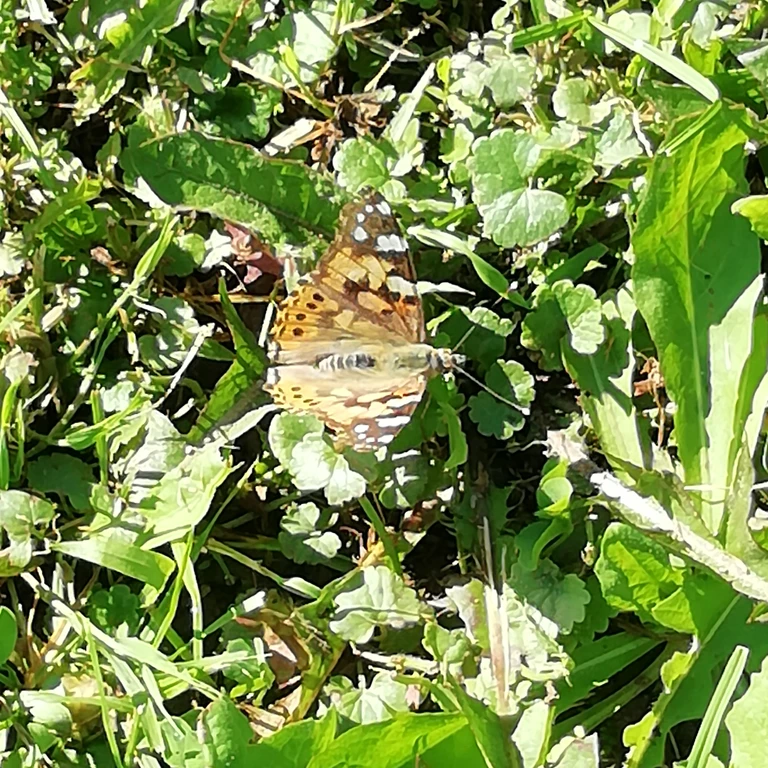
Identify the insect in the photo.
Vanessa cardui
